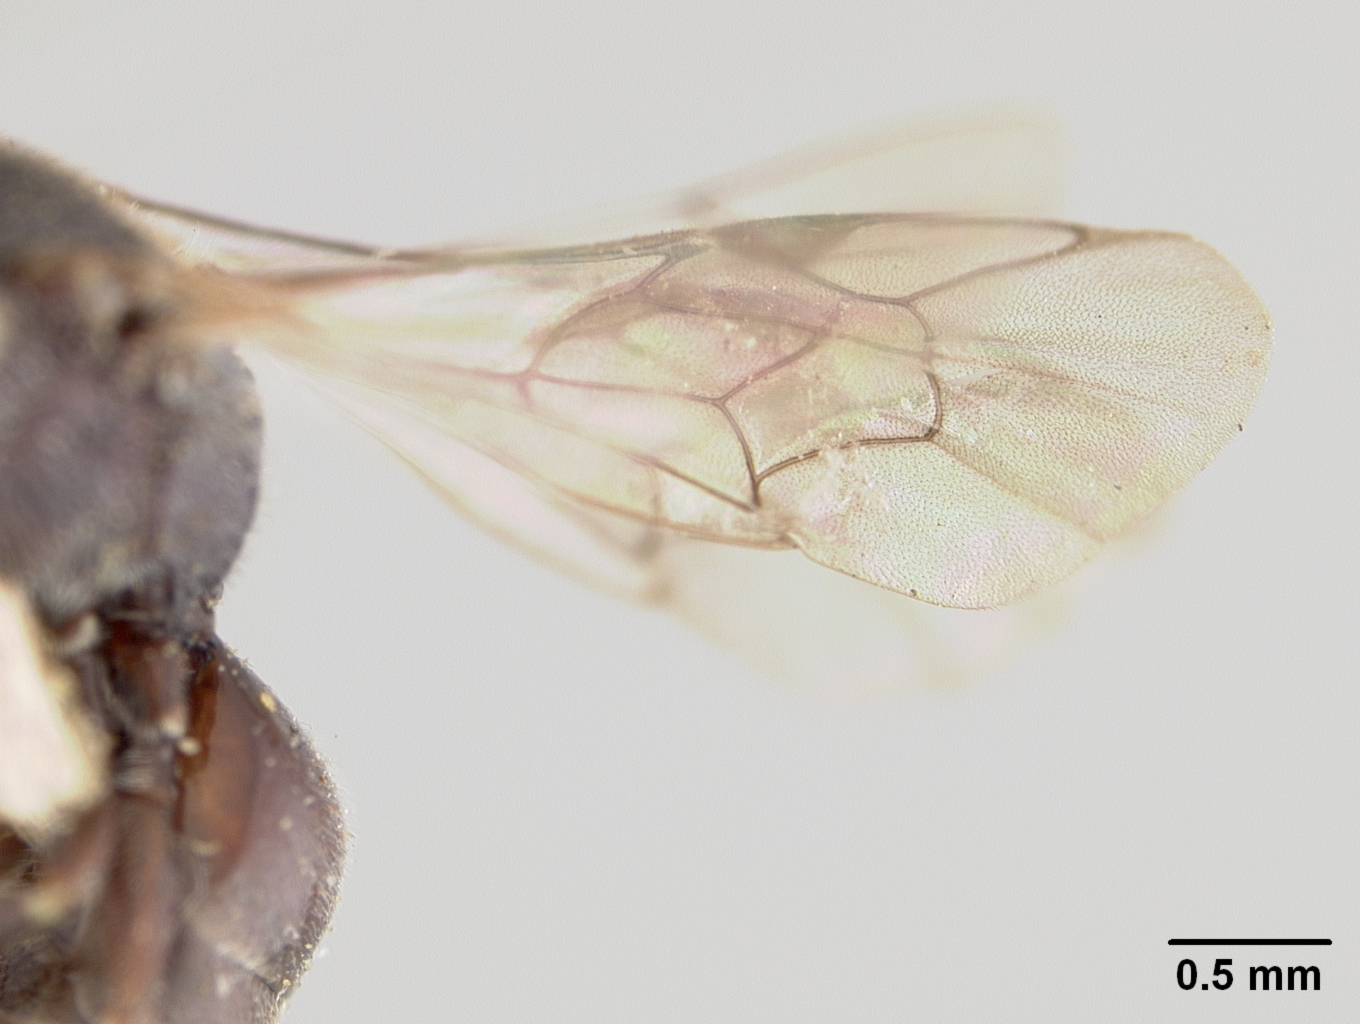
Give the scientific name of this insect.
Prosopis citrinifrons
